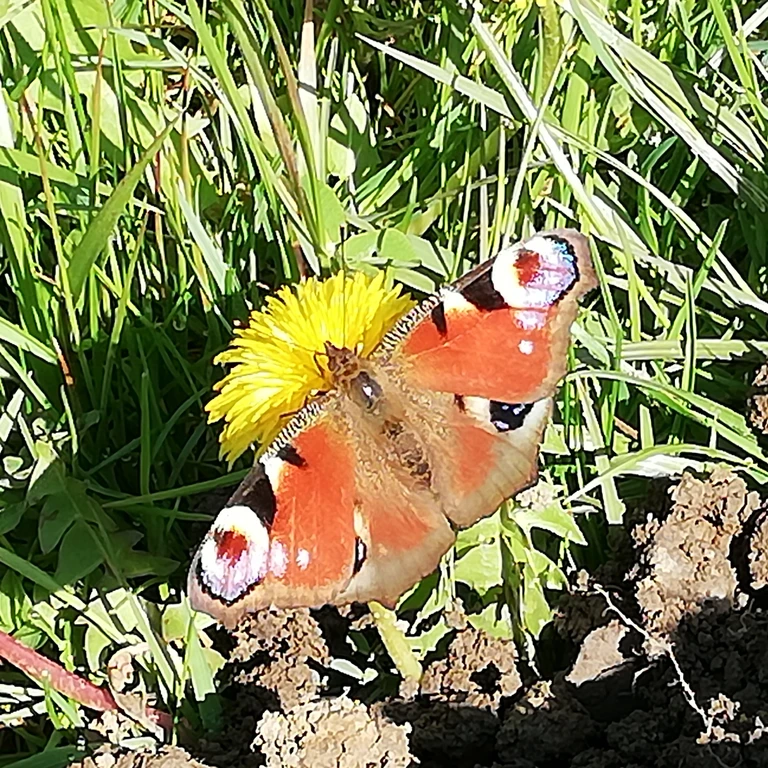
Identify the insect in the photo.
Aglais io
